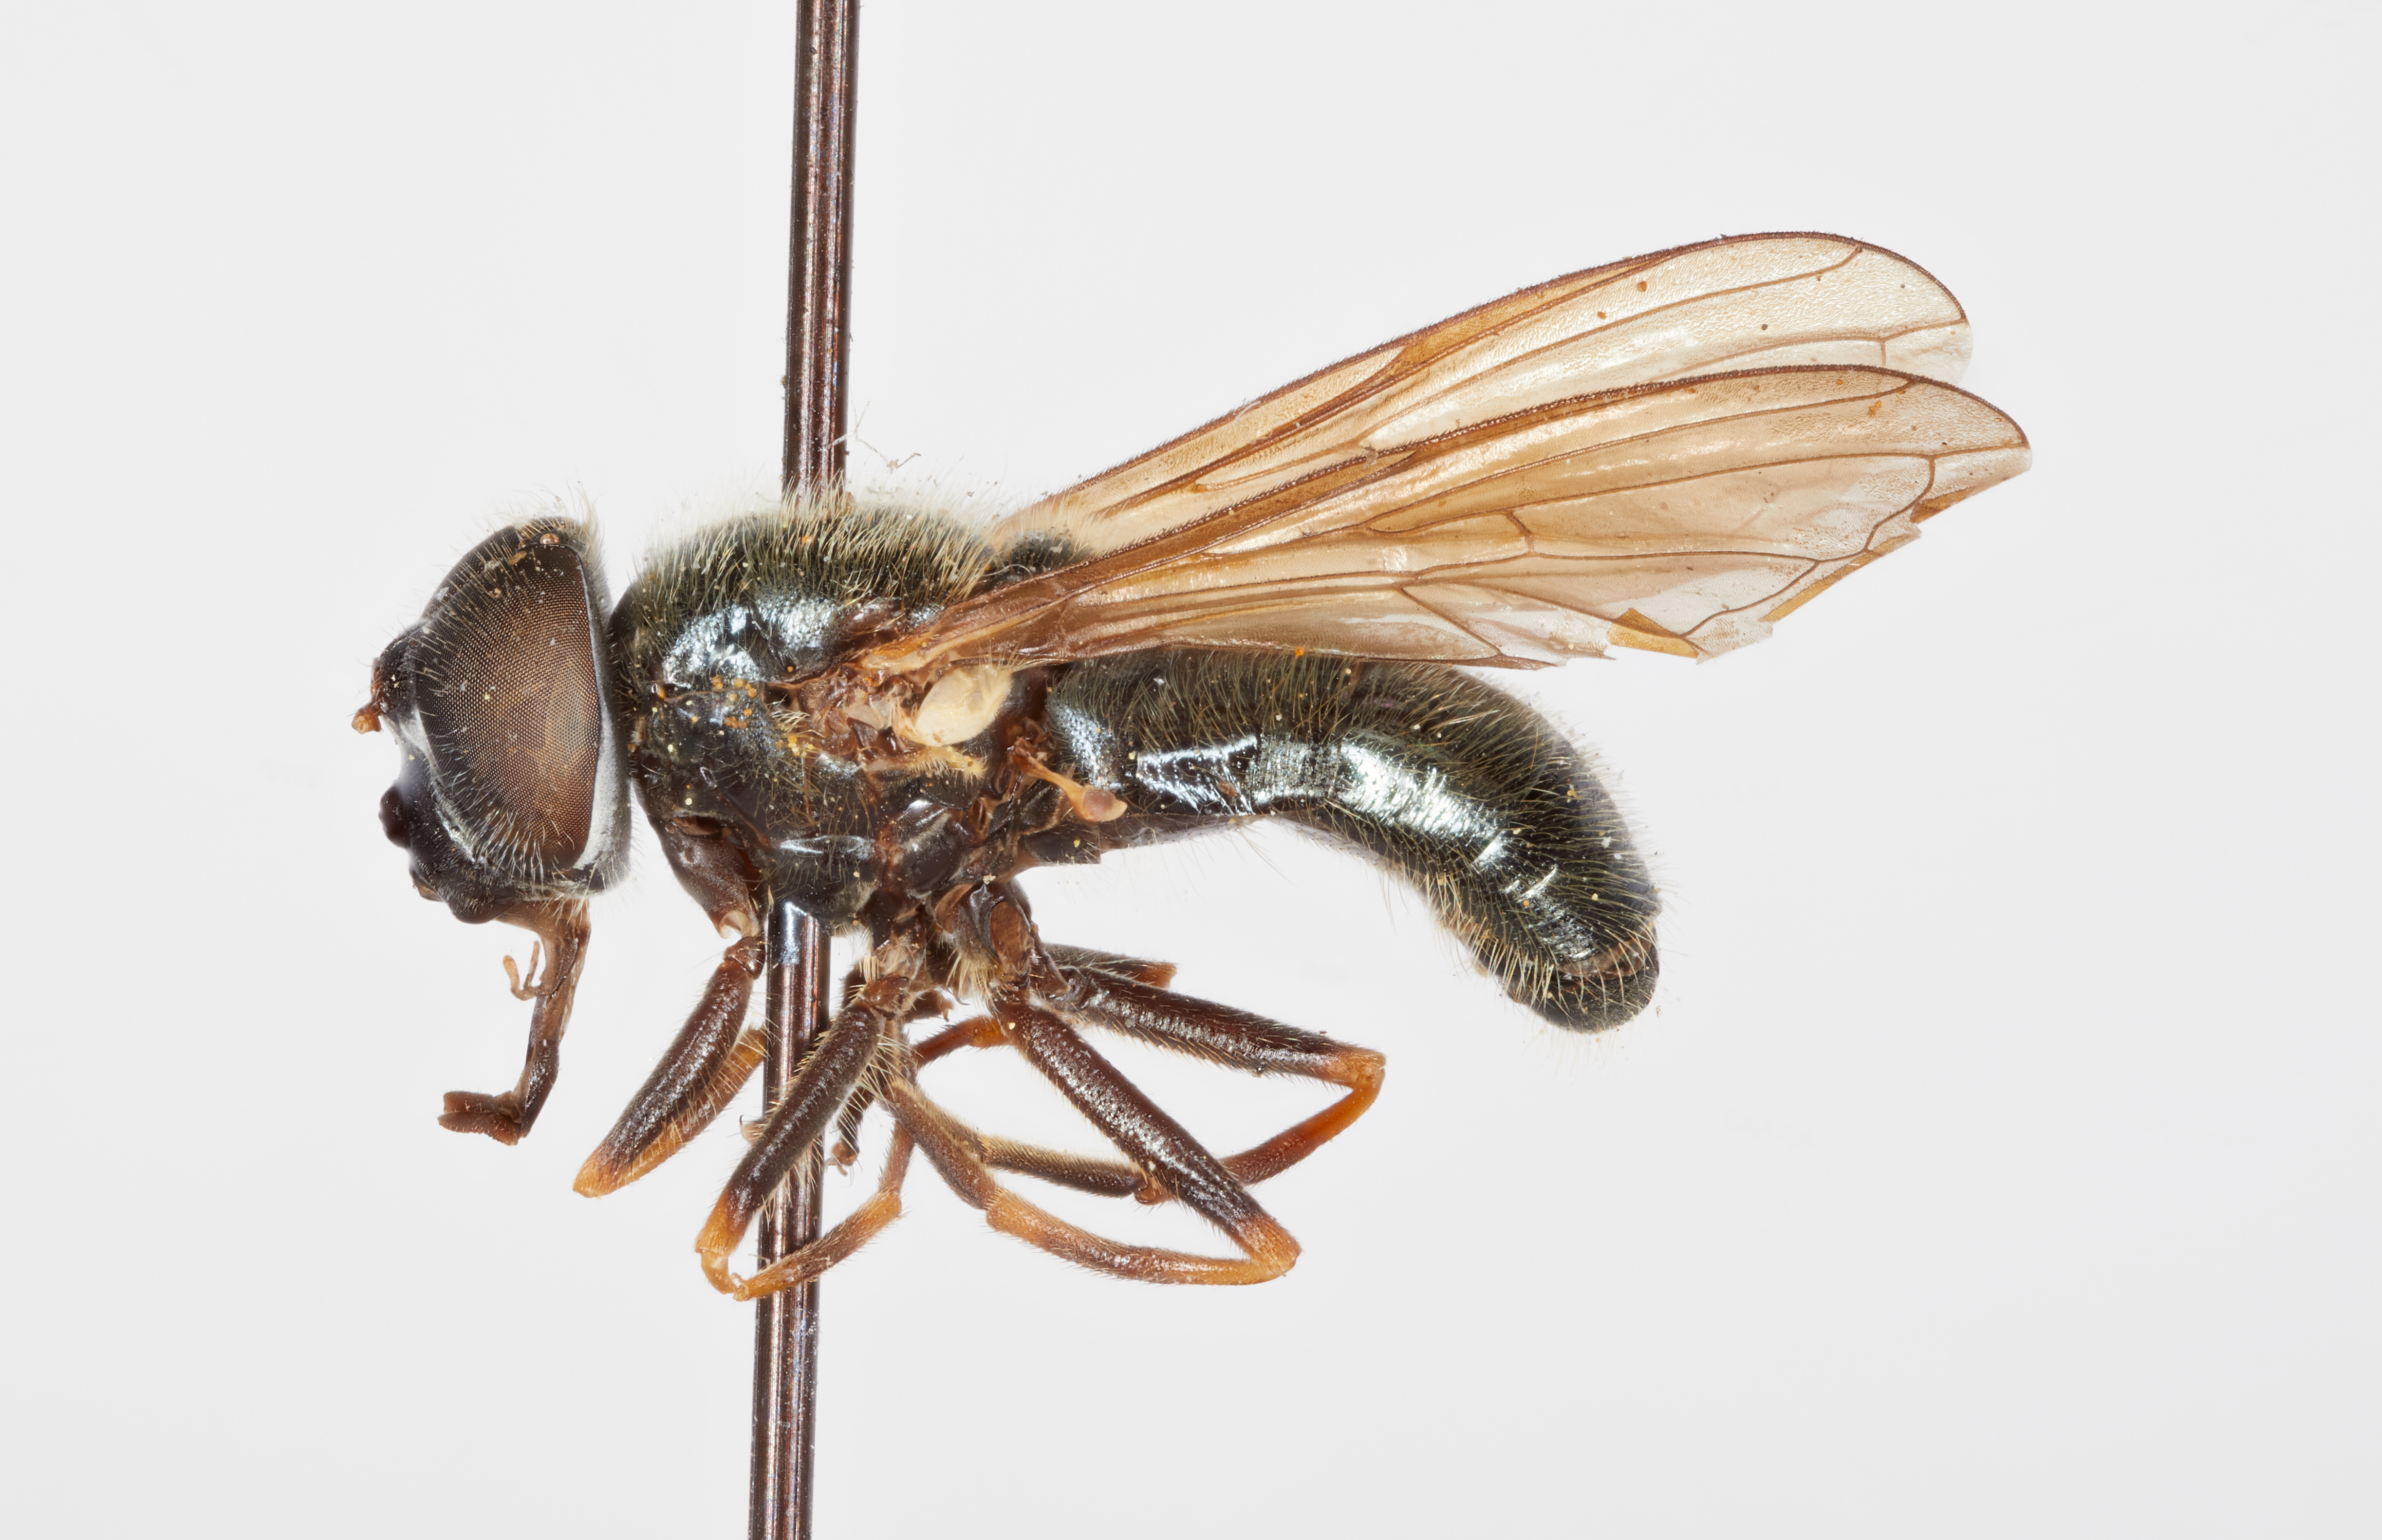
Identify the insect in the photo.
Chilosia florella
